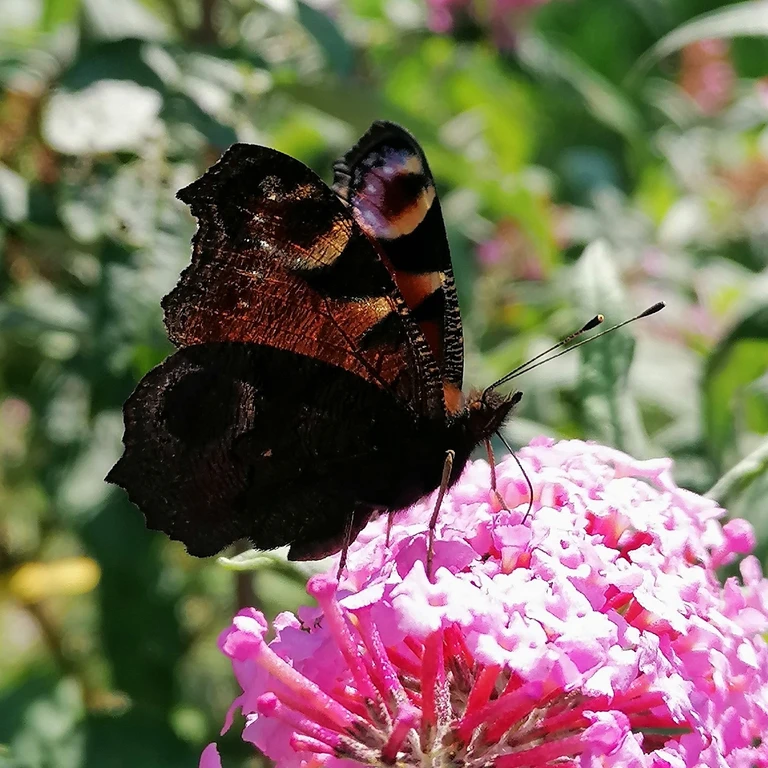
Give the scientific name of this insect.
Aglais io
